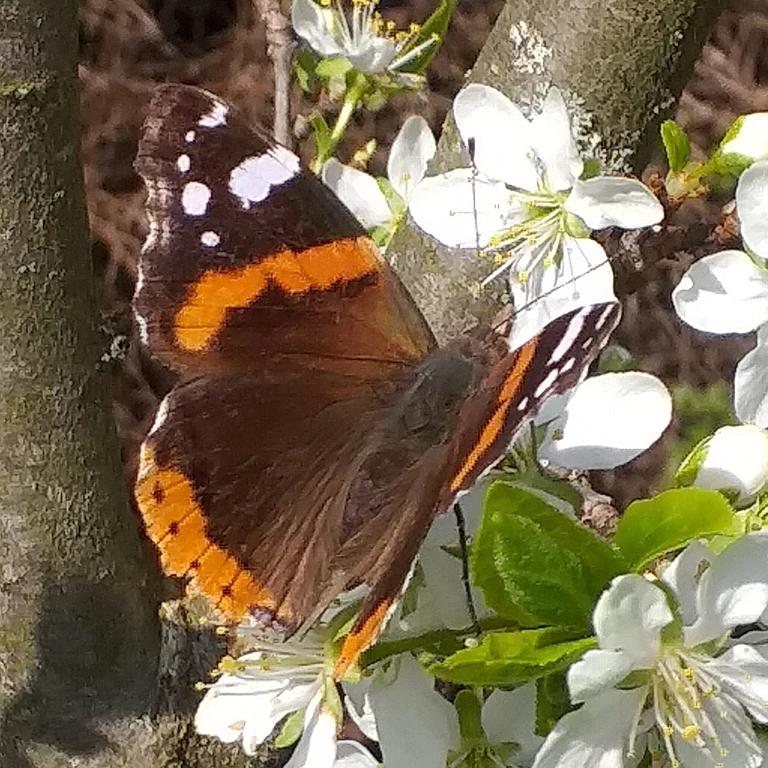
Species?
Vanessa atalanta
